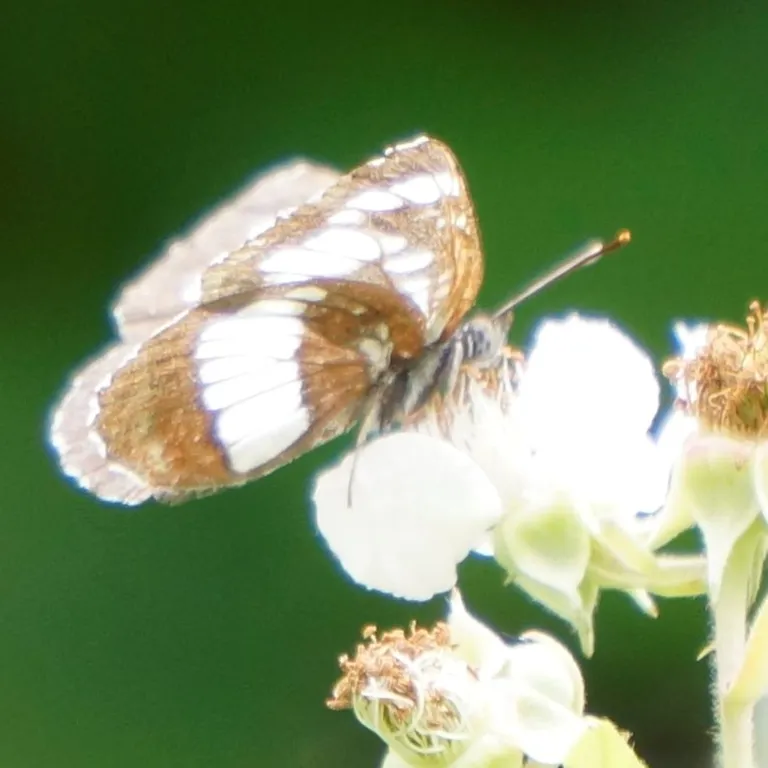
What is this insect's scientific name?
Neptis rivularis
